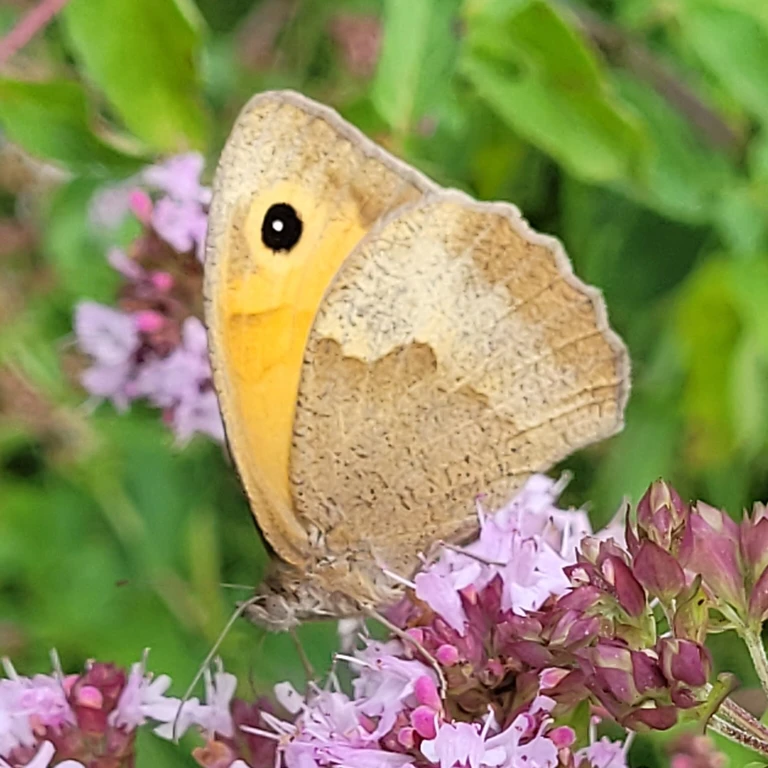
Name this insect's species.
Maniola jurtina
